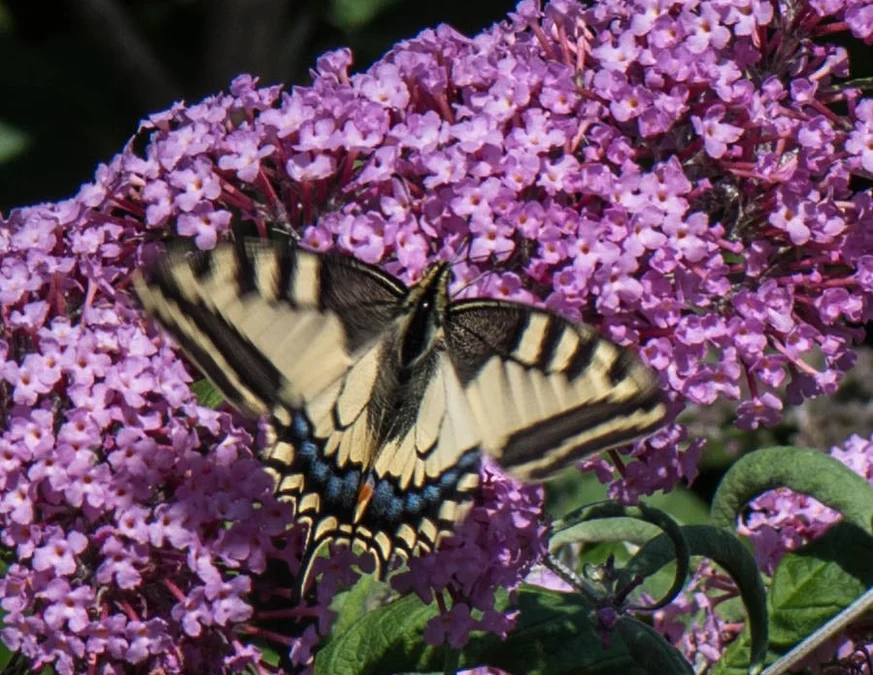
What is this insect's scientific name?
Papilio machaon
